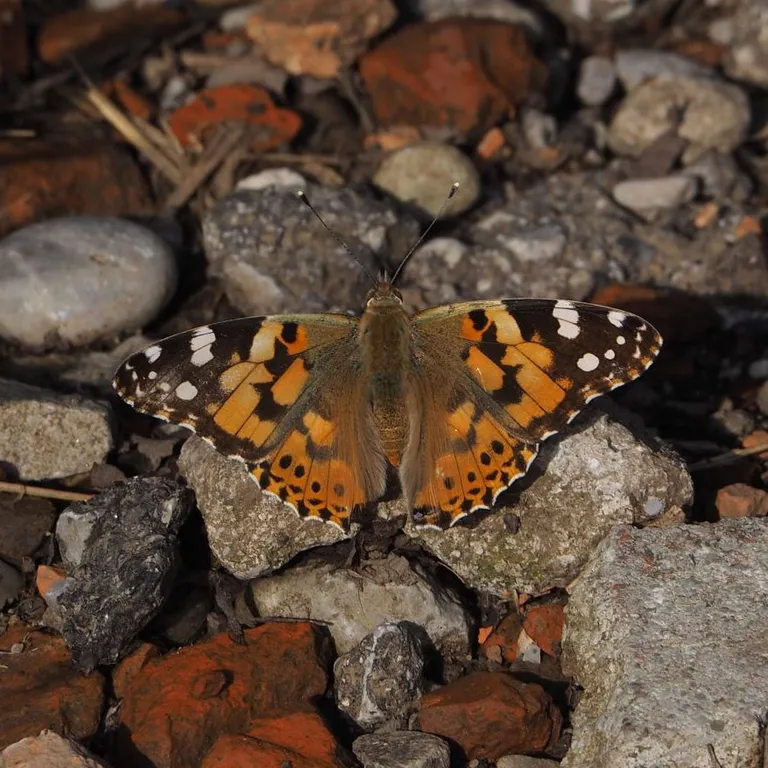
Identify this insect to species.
Vanessa cardui
